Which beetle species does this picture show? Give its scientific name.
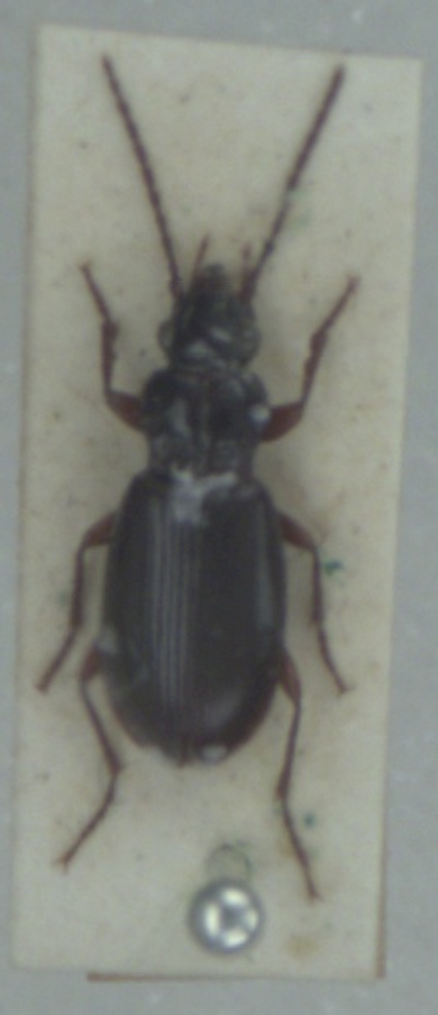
Patrobus assimilis
